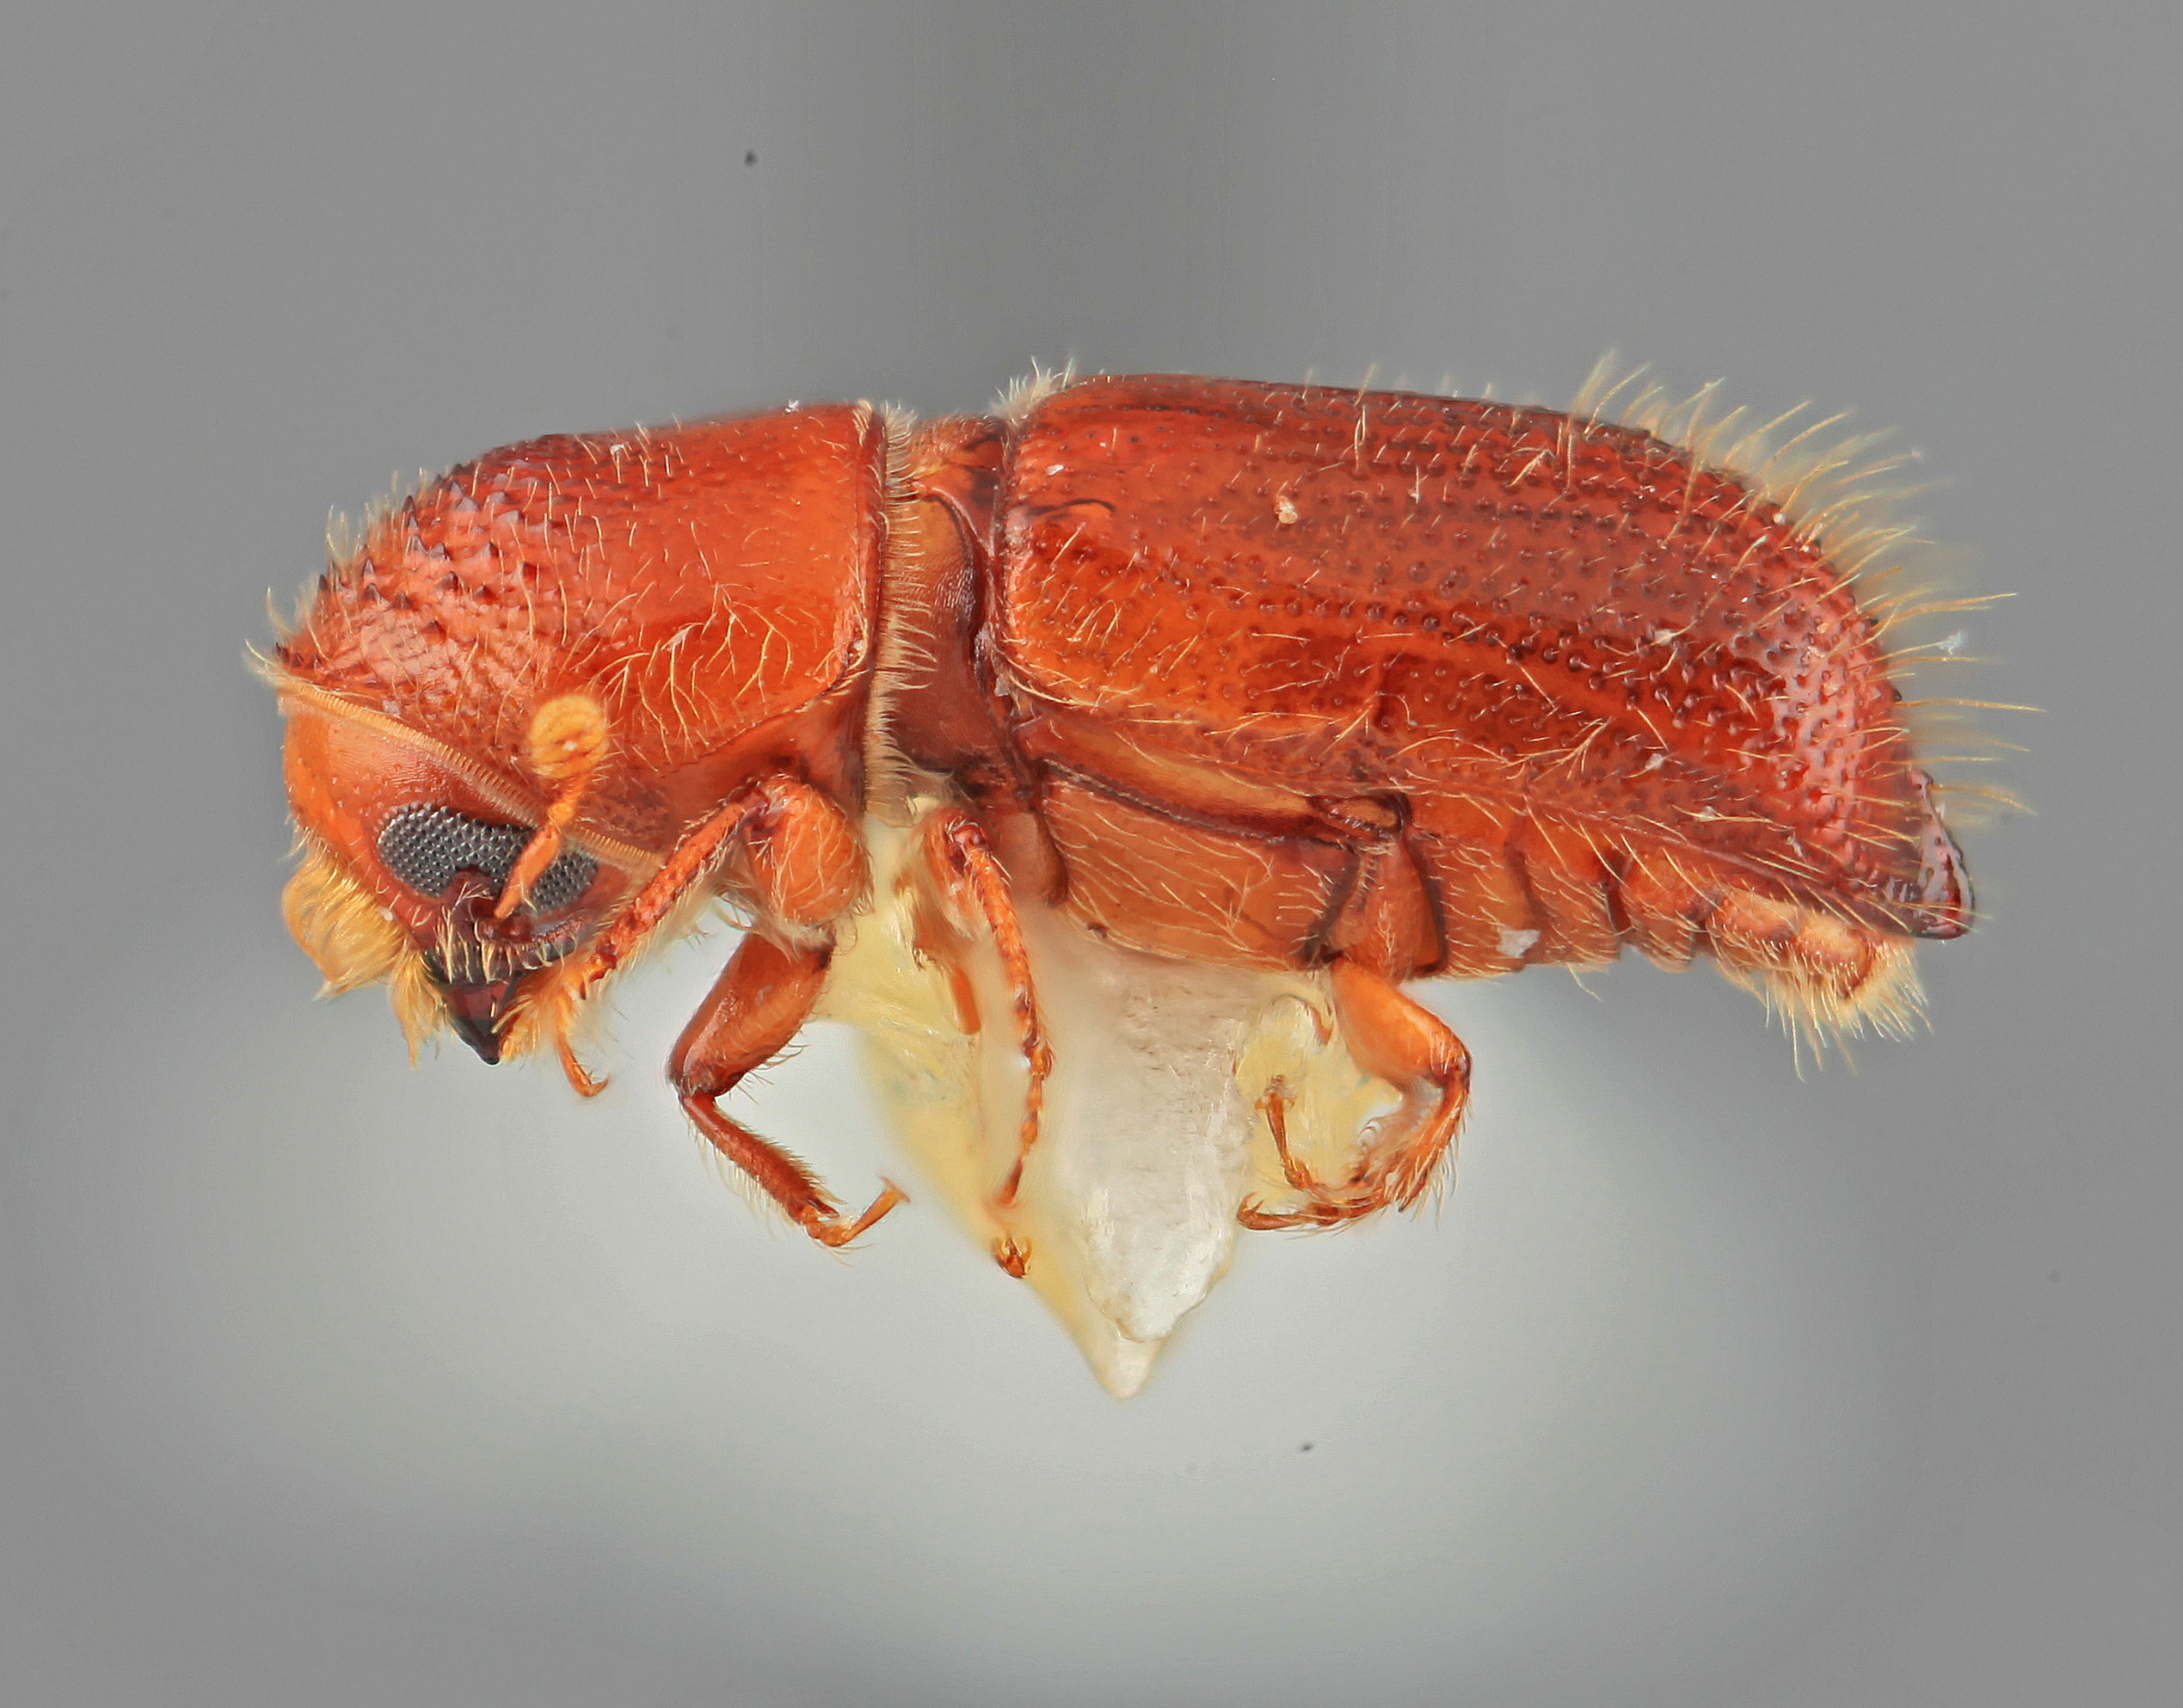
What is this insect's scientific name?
Pityophthorus rubidus
